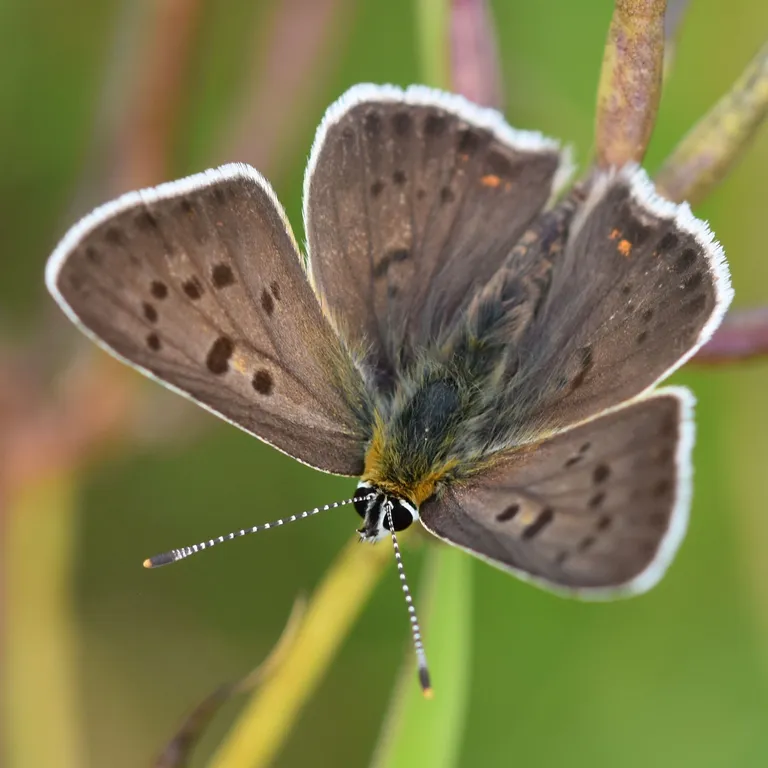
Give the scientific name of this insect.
Lycaena tityrus (also Loweia tityrus)
